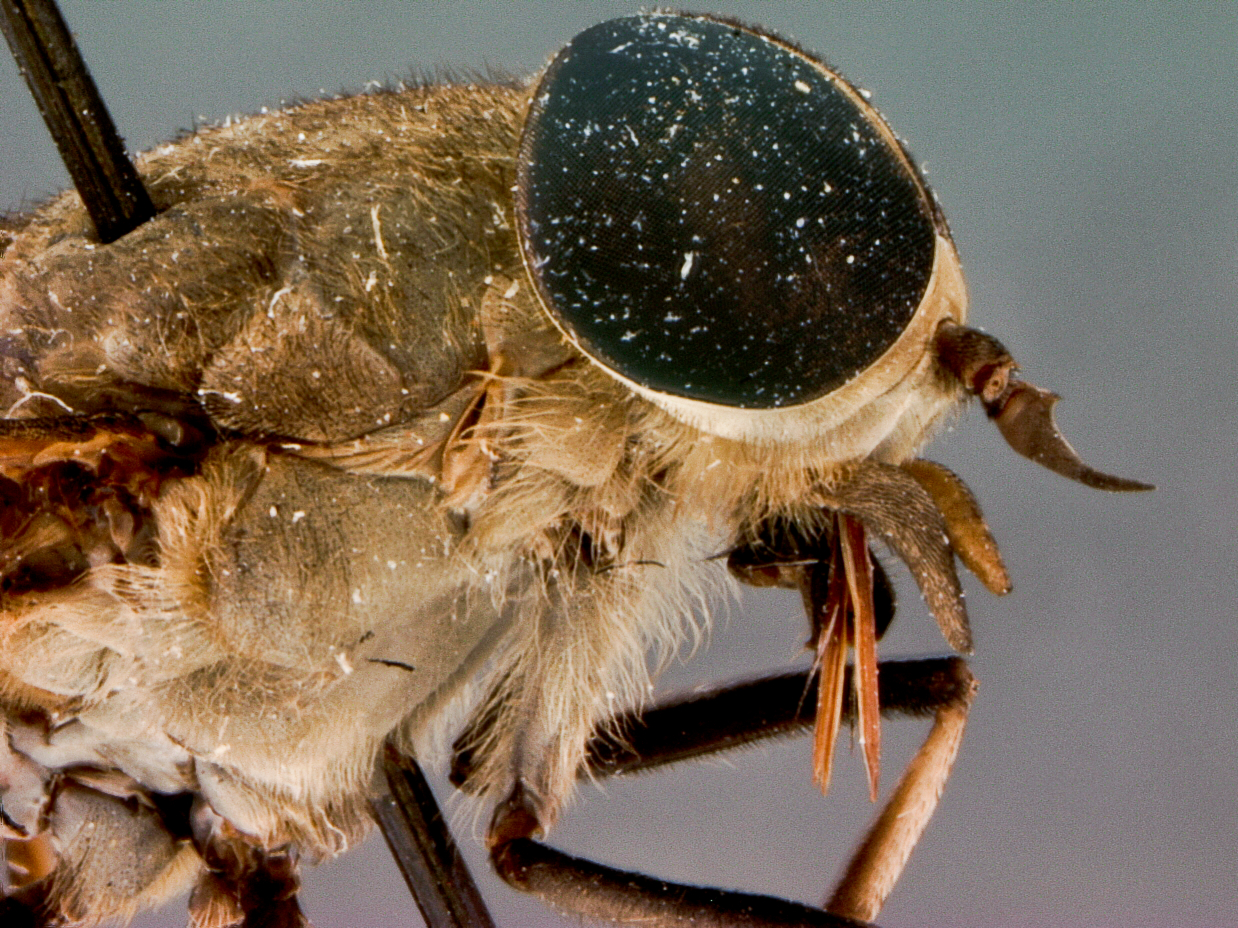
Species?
Tabanus subjoidus
